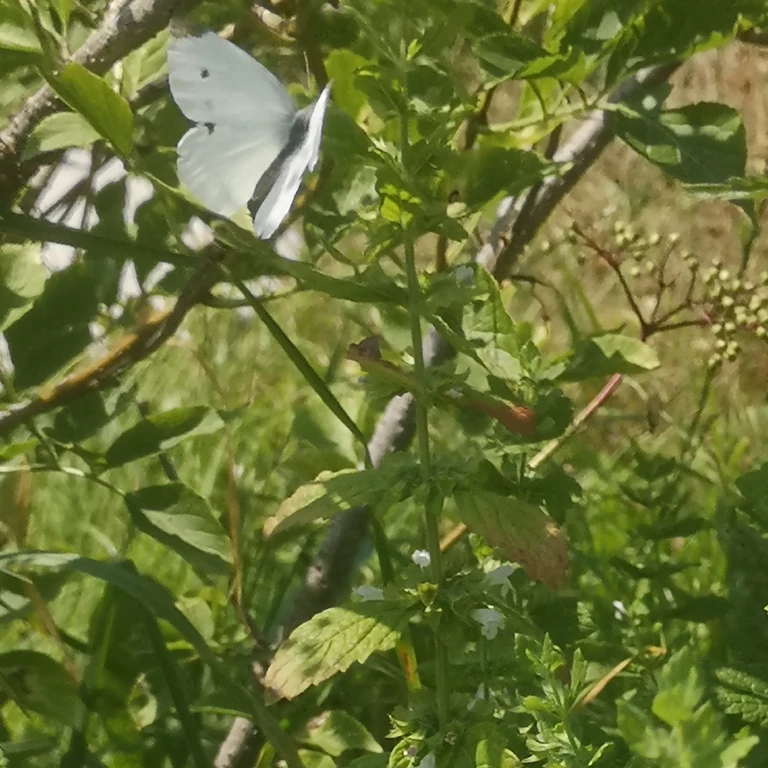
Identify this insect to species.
Pieris rapae
